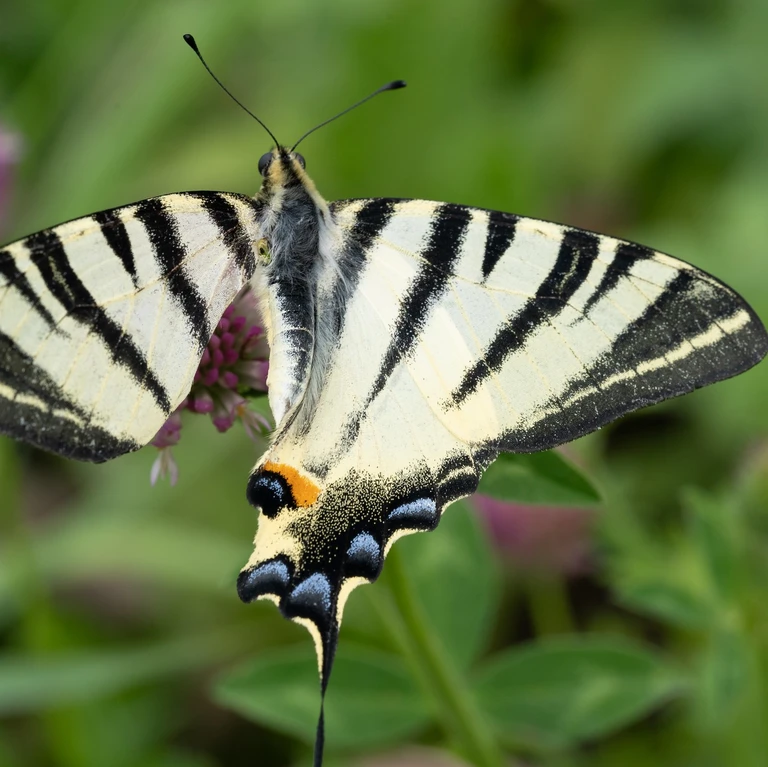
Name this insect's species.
Iphiclides podalirius
